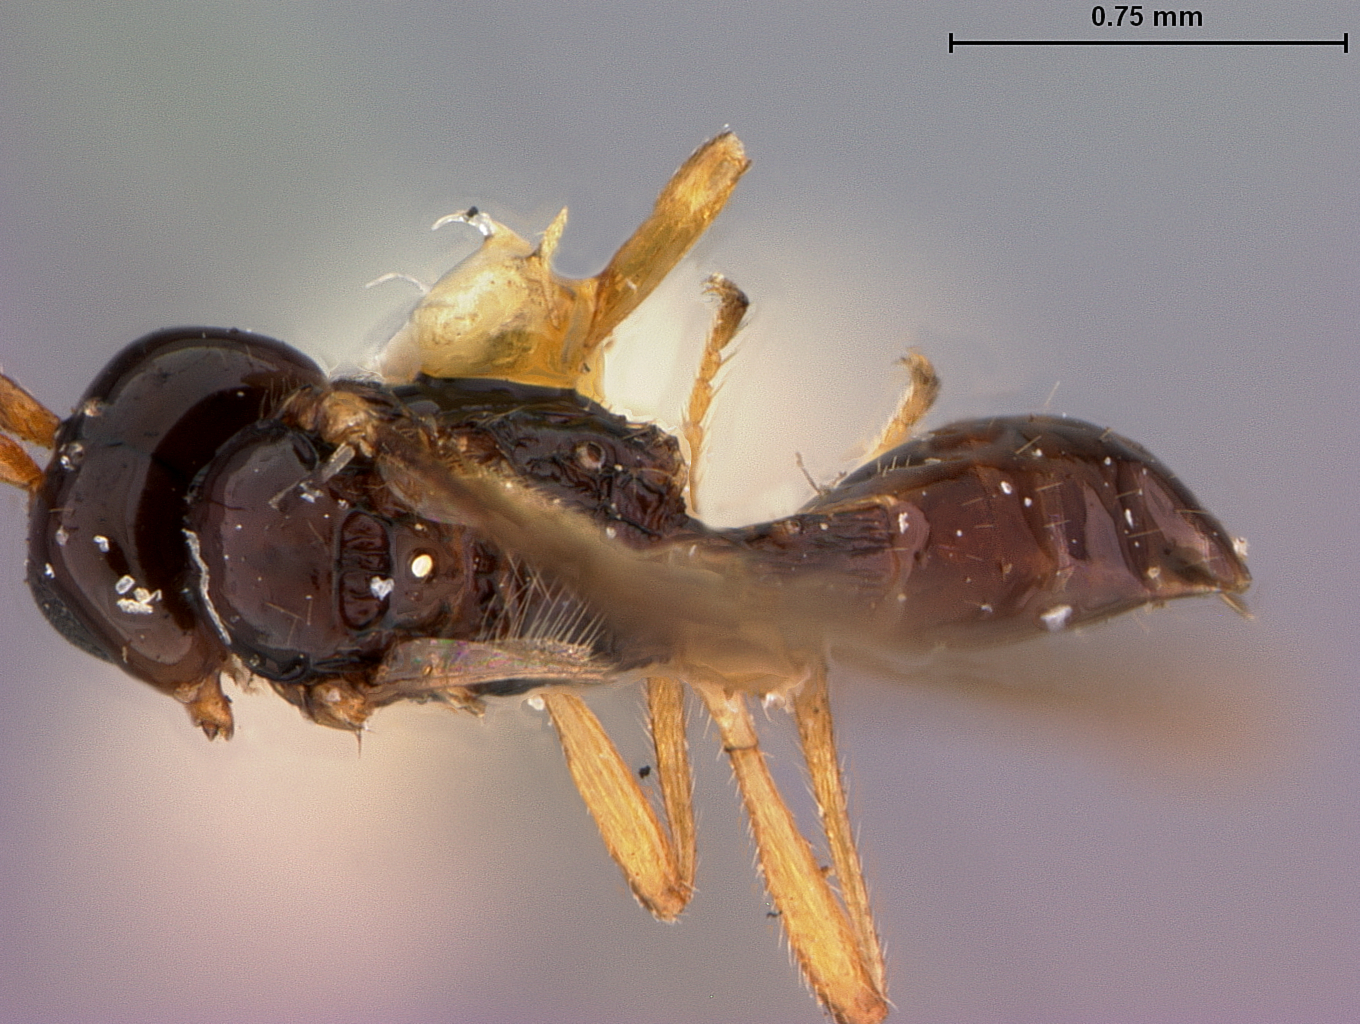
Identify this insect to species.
Aspilota spiracularis
